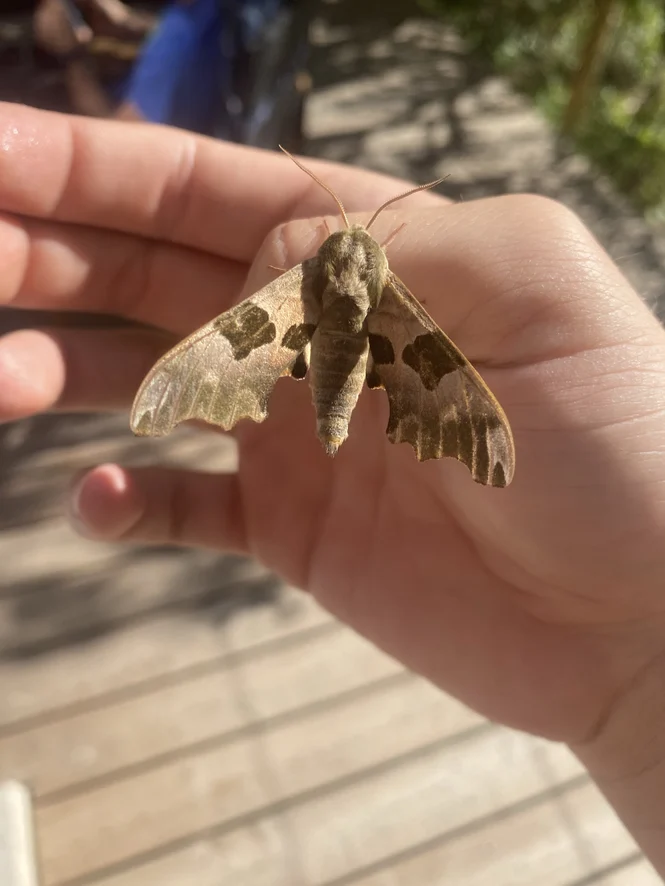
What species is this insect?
Mimas tiliae
